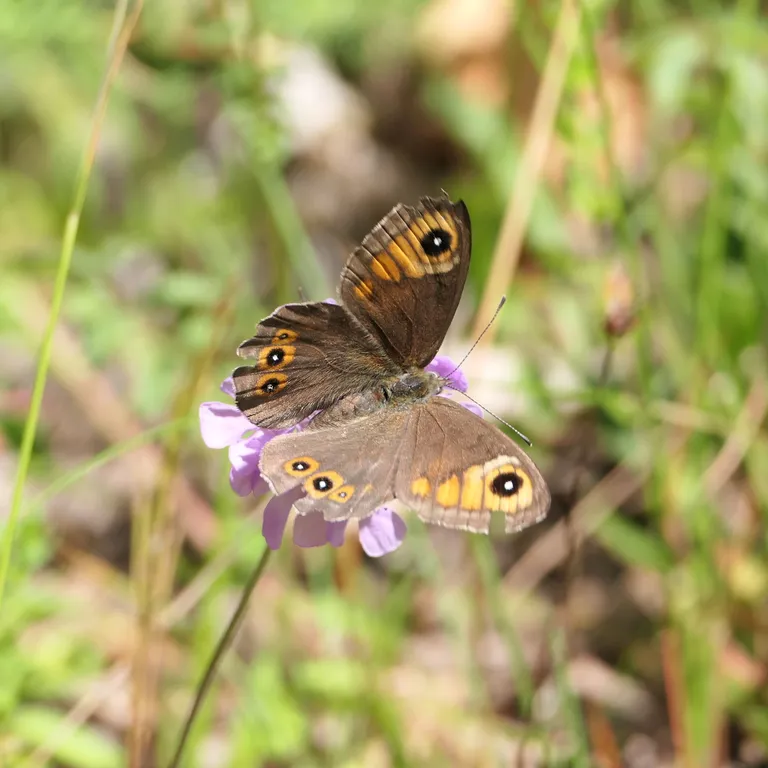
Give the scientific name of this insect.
Lasiommata maera (also Pararge maera)
